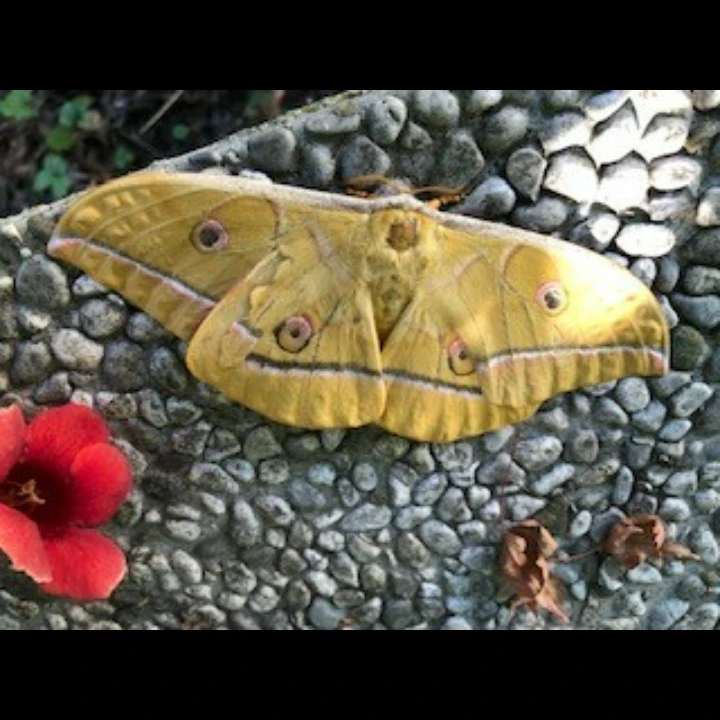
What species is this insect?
Antheraea yamamai
